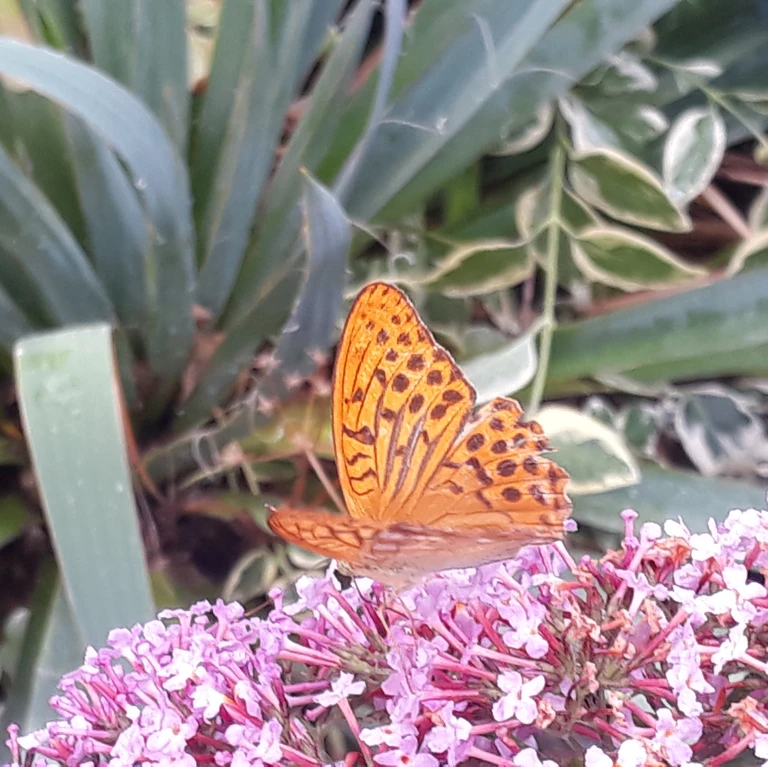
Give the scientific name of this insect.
Argynnis paphia
